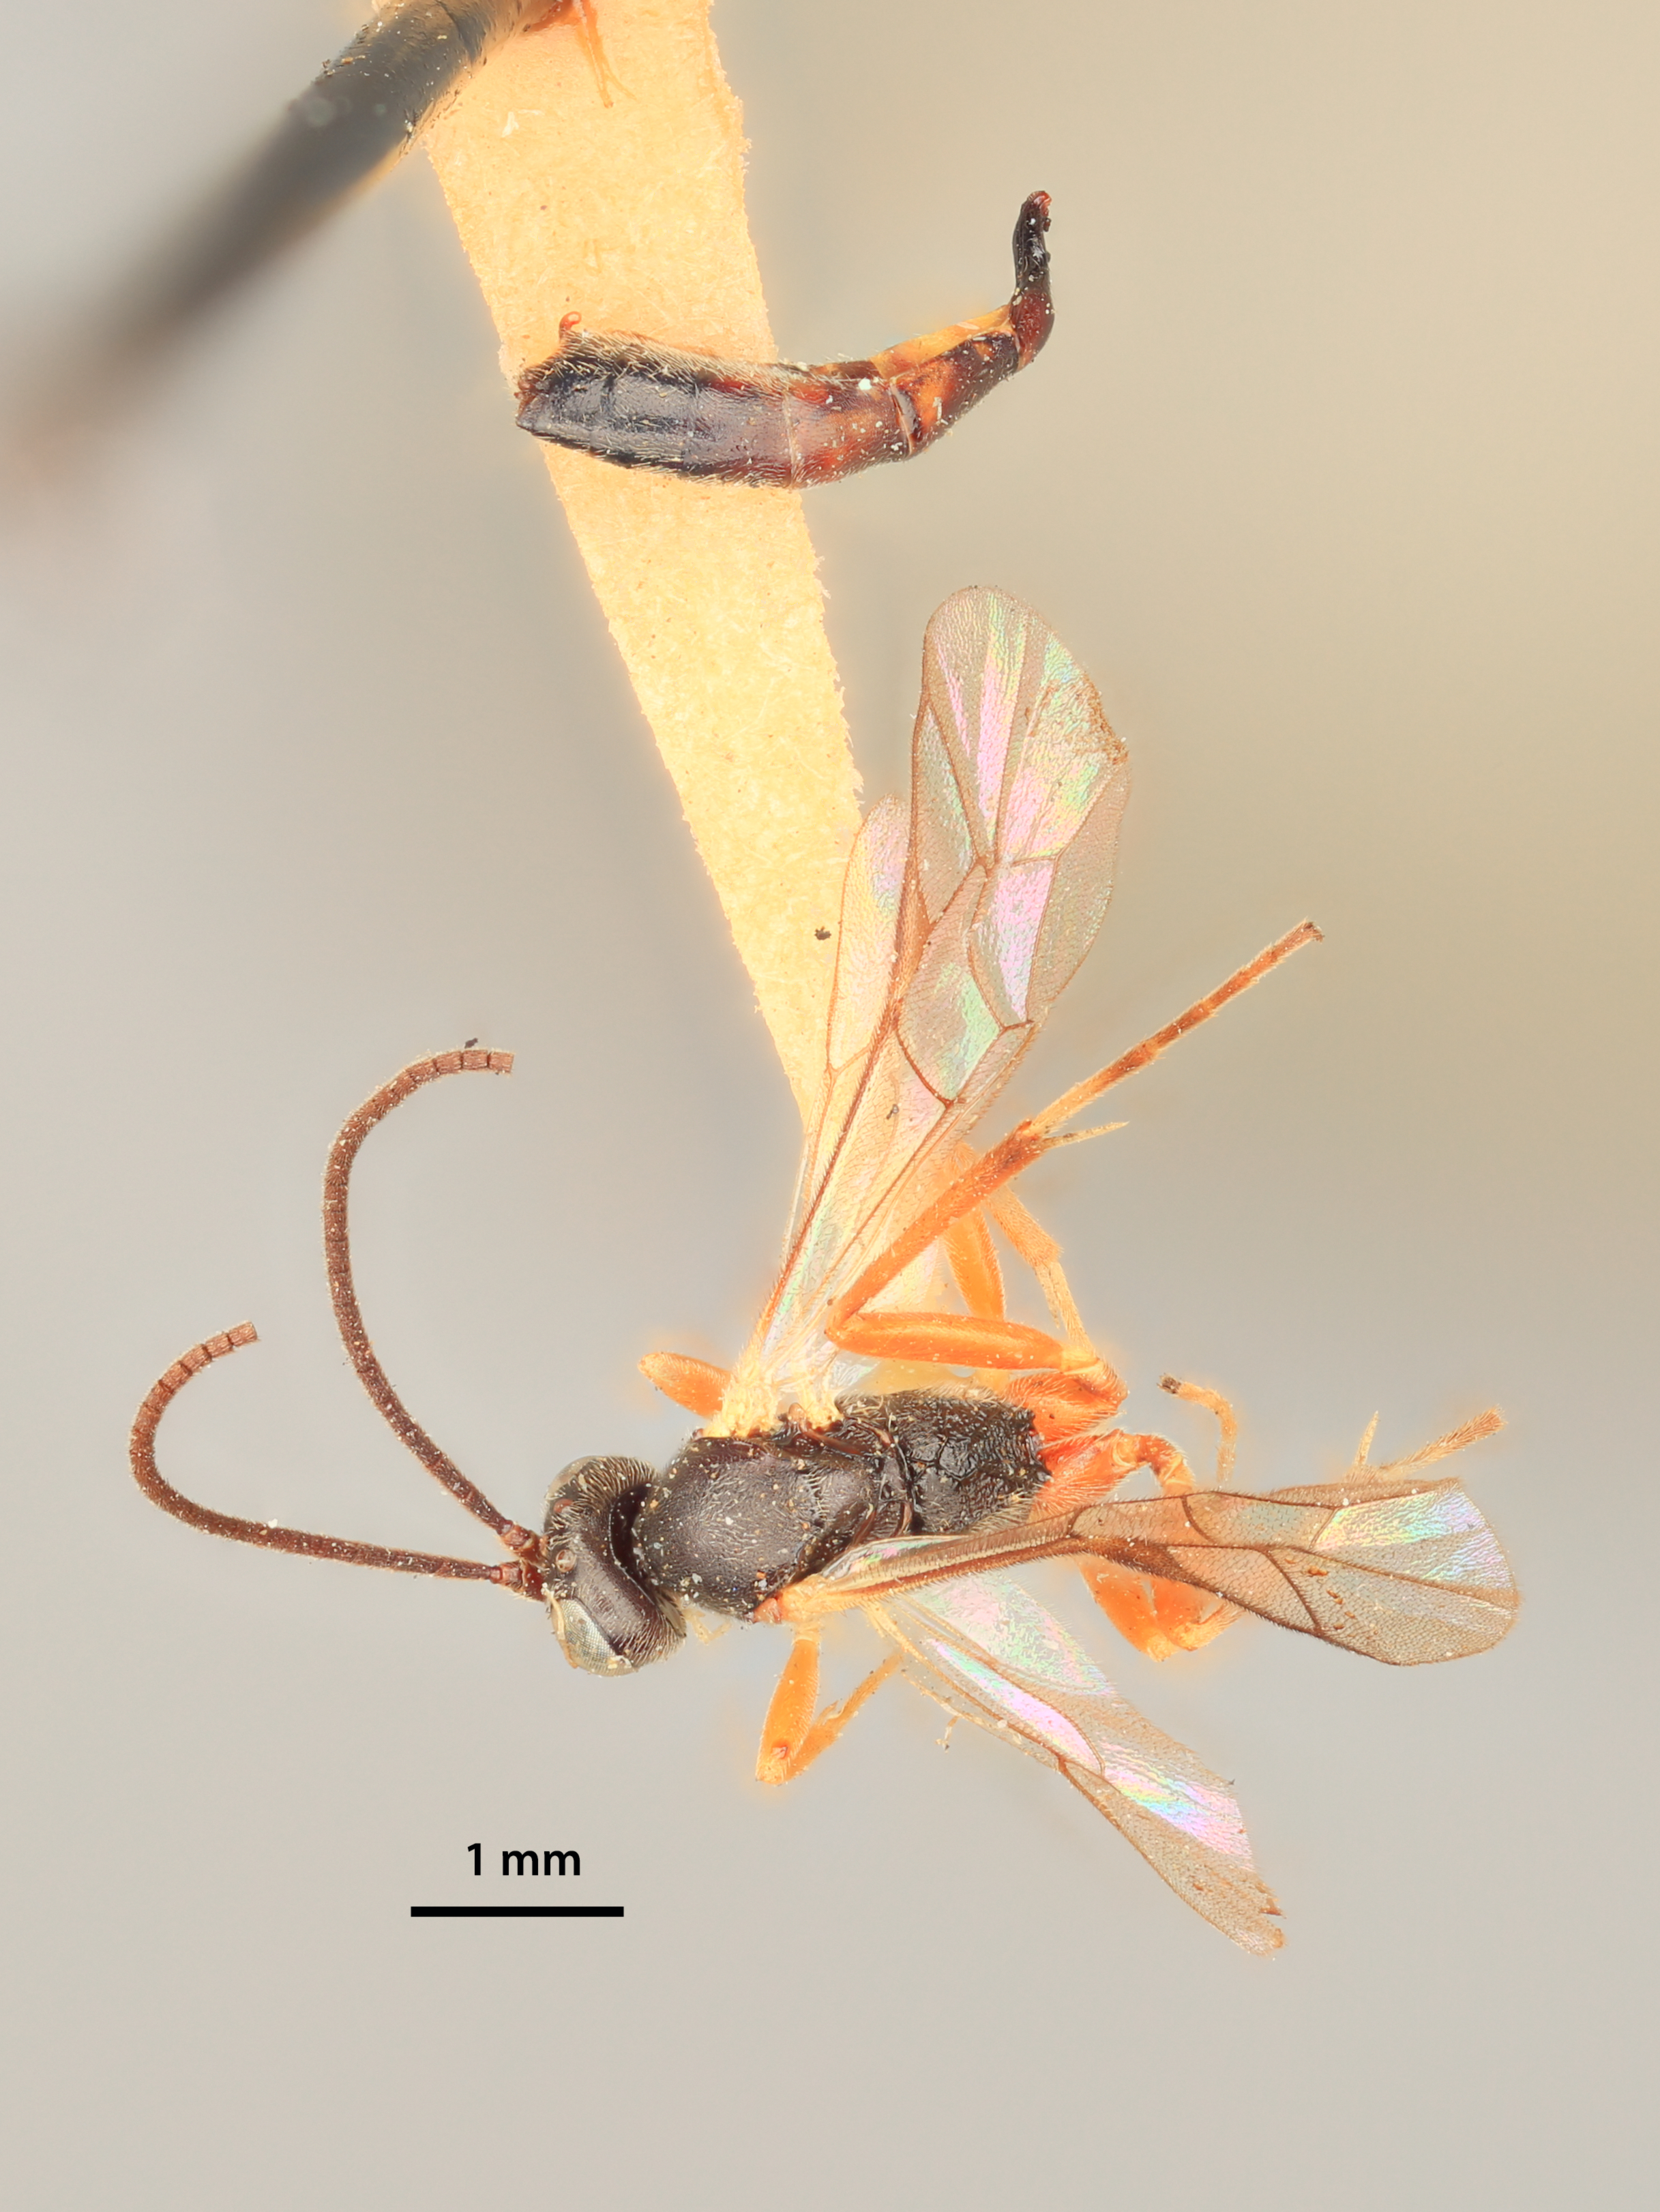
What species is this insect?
Campoplex ruficoxalis
